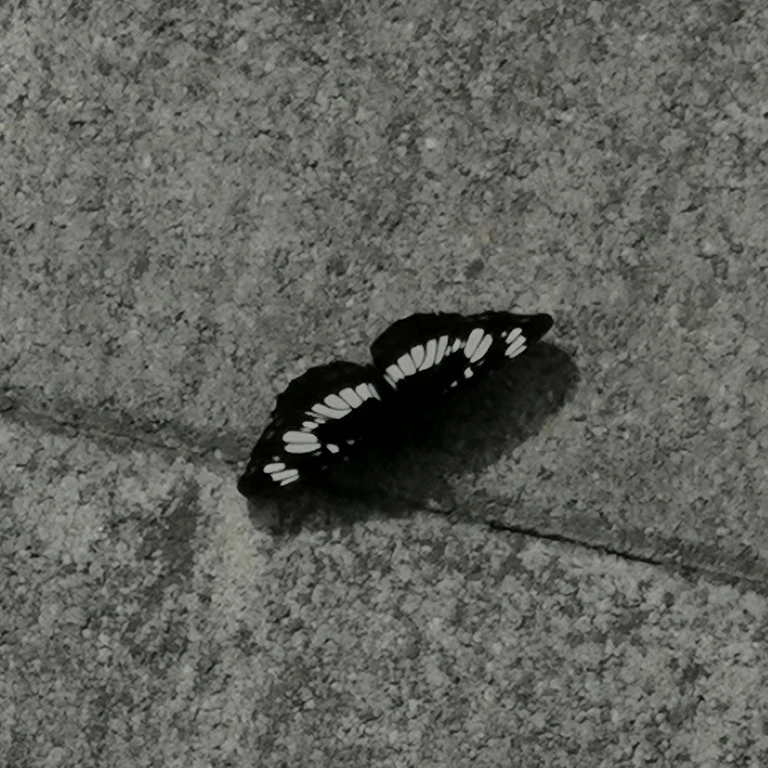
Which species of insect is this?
Neptis rivularis
